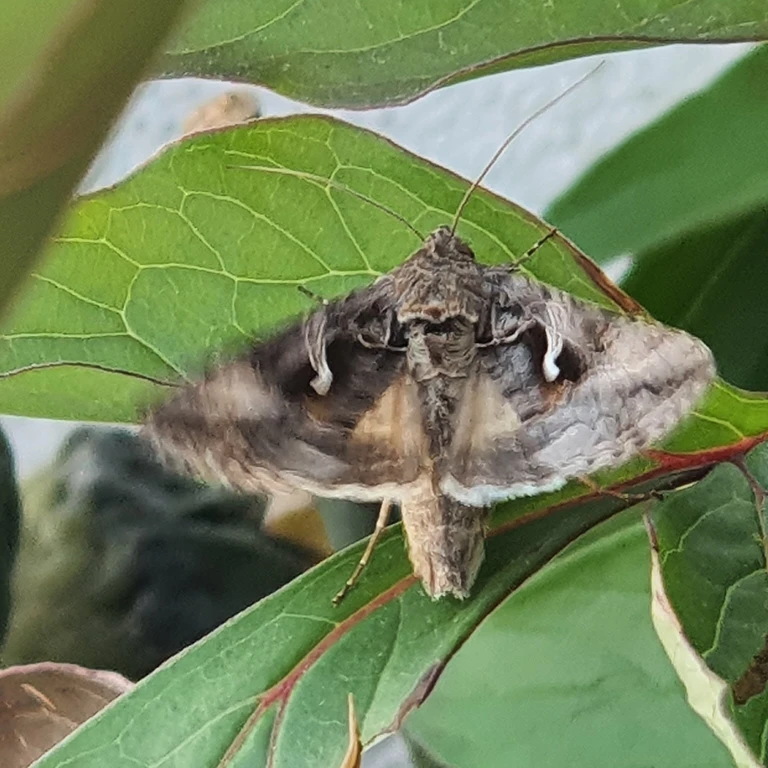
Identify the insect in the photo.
Autographa gamma
